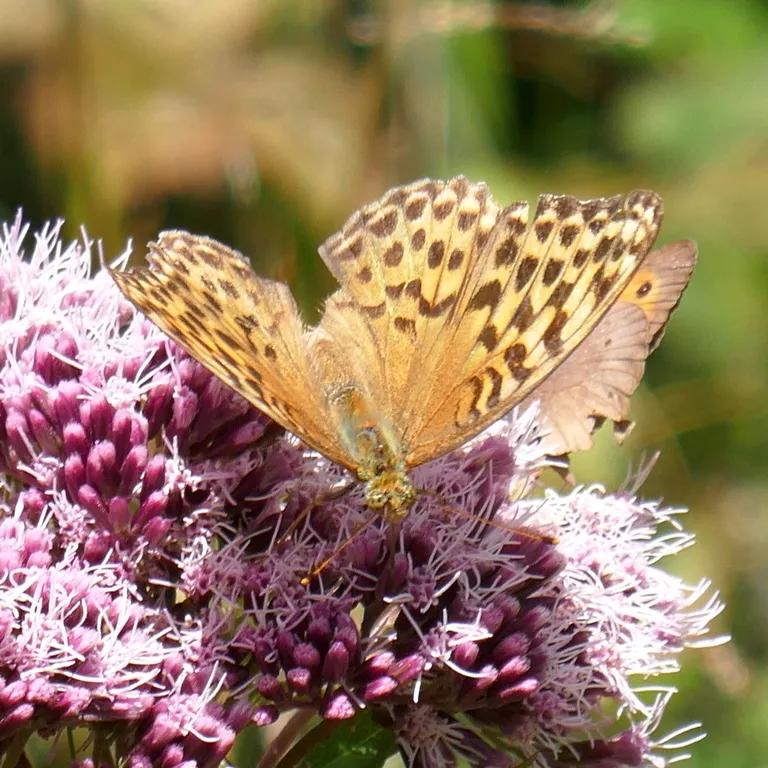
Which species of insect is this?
Argynnis paphia
